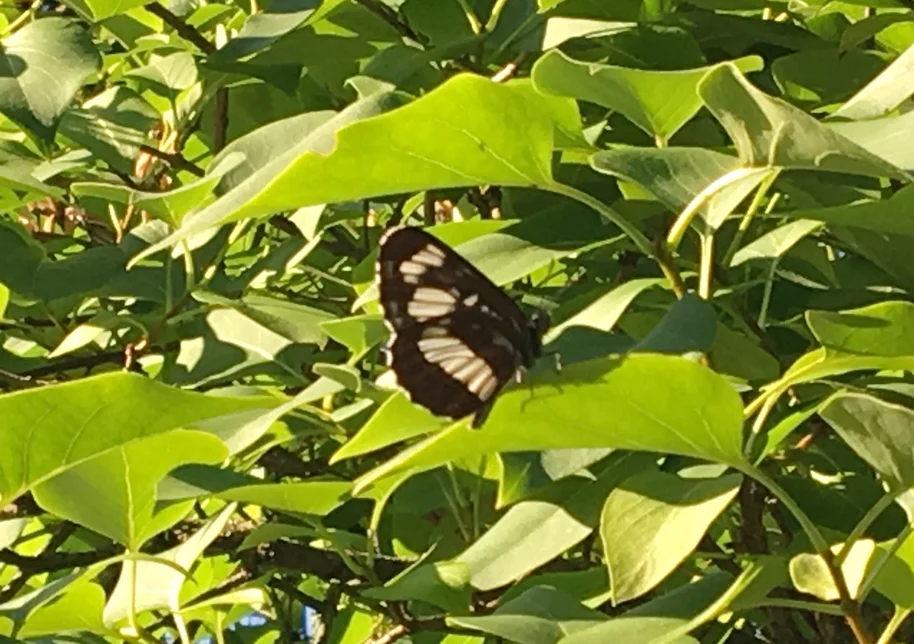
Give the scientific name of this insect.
Neptis rivularis
